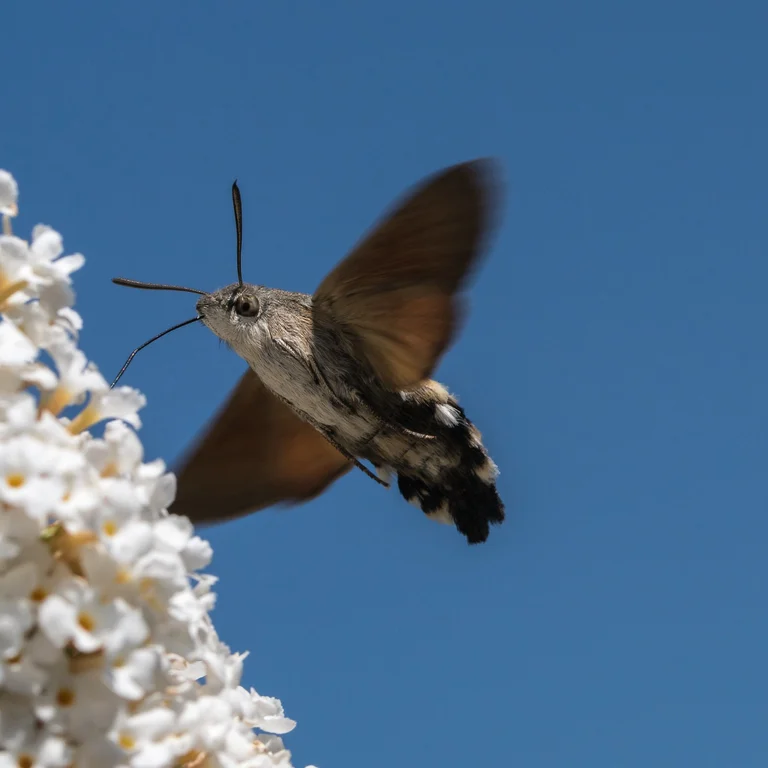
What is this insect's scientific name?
Macroglossum stellatarum
